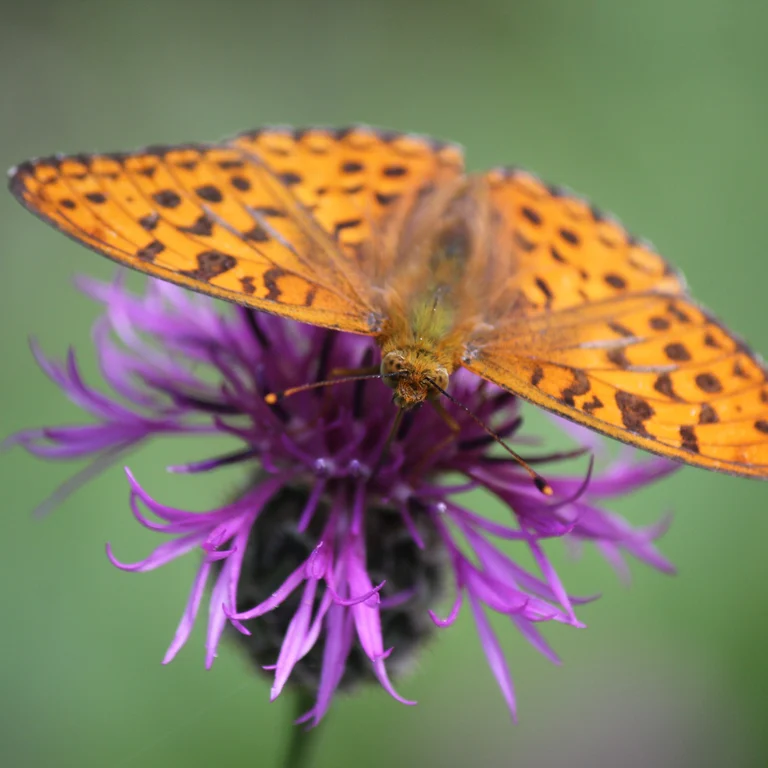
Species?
Fabriciana adippe
